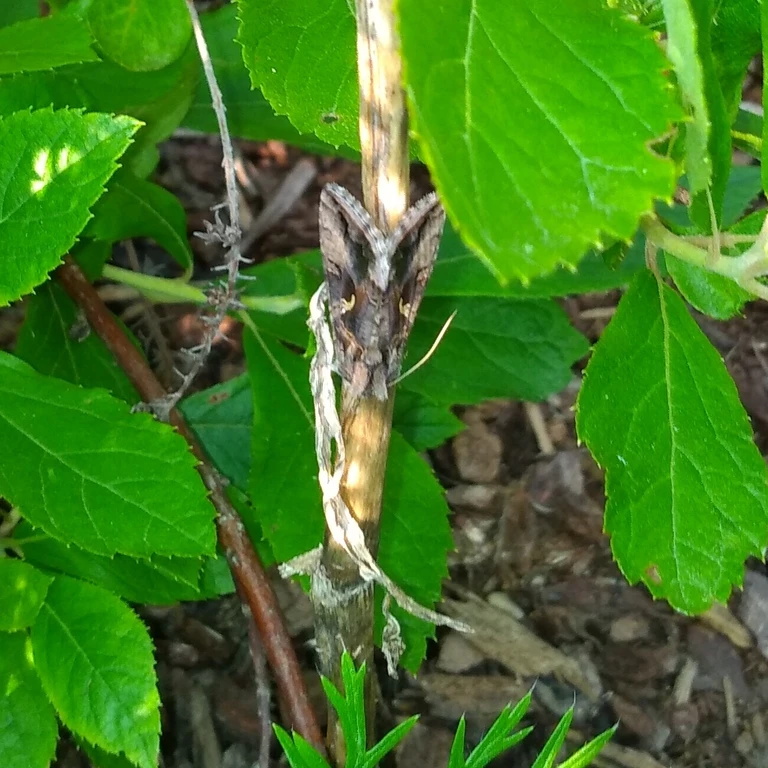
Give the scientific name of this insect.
Autographa gamma
